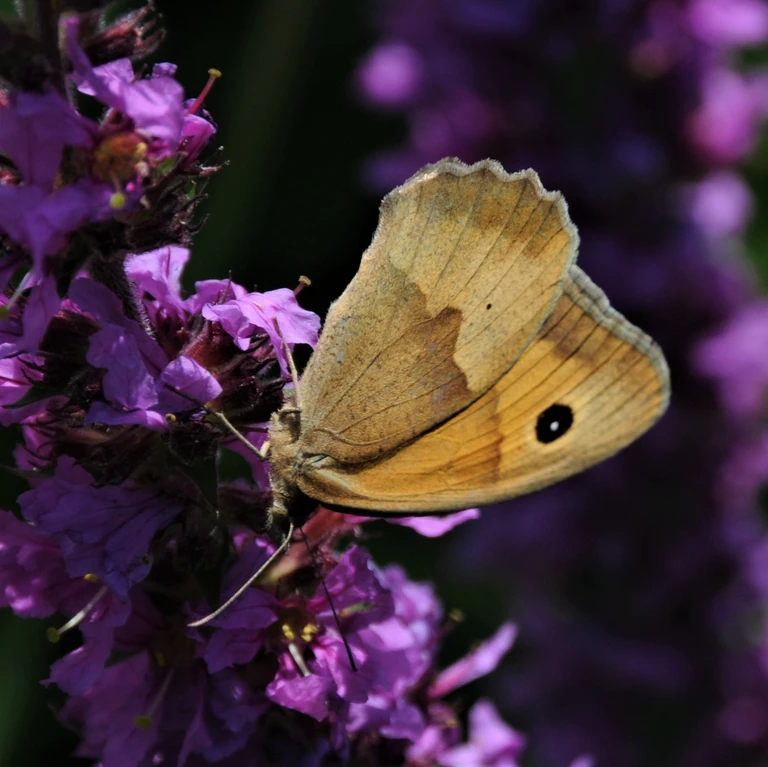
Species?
Maniola jurtina
